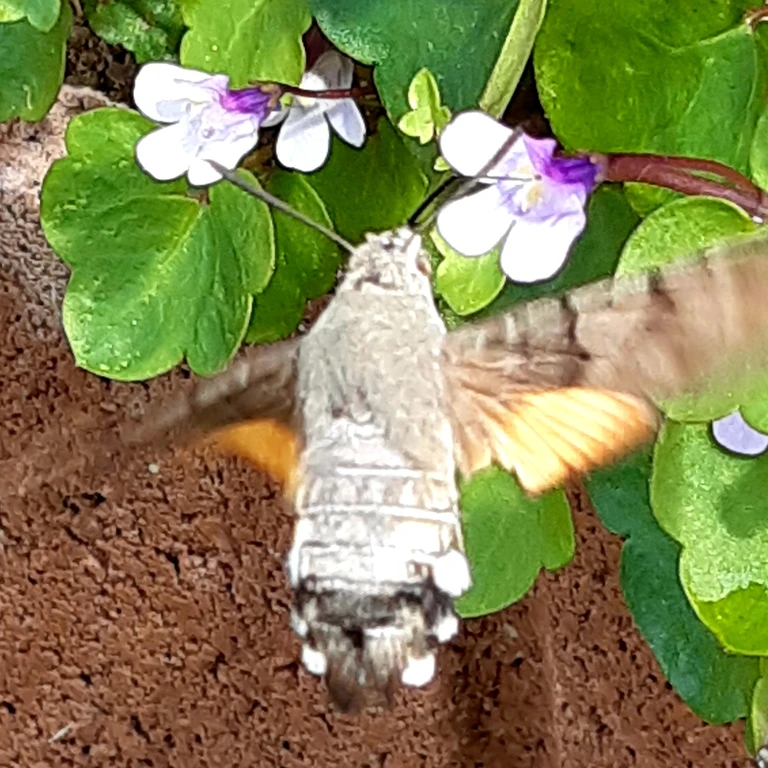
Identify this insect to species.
Macroglossum stellatarum
